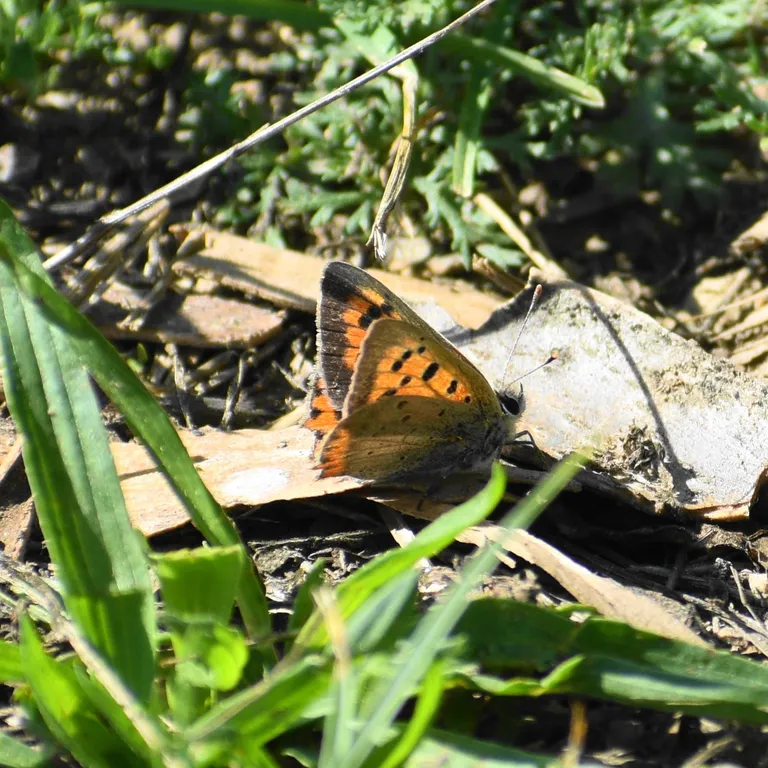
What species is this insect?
Lycaena phlaeas
